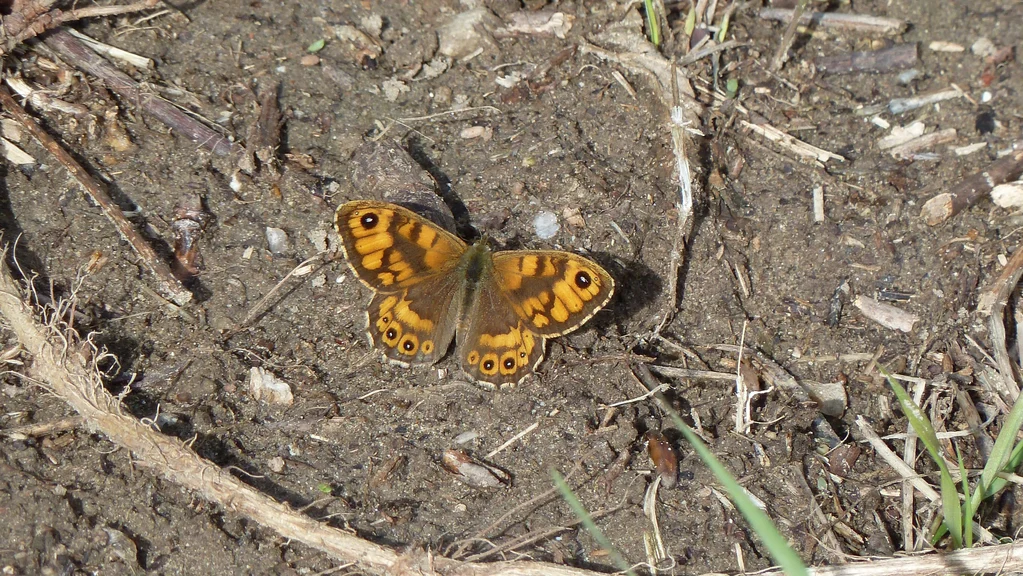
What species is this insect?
Lasiommata megera (also Pararge megera)
